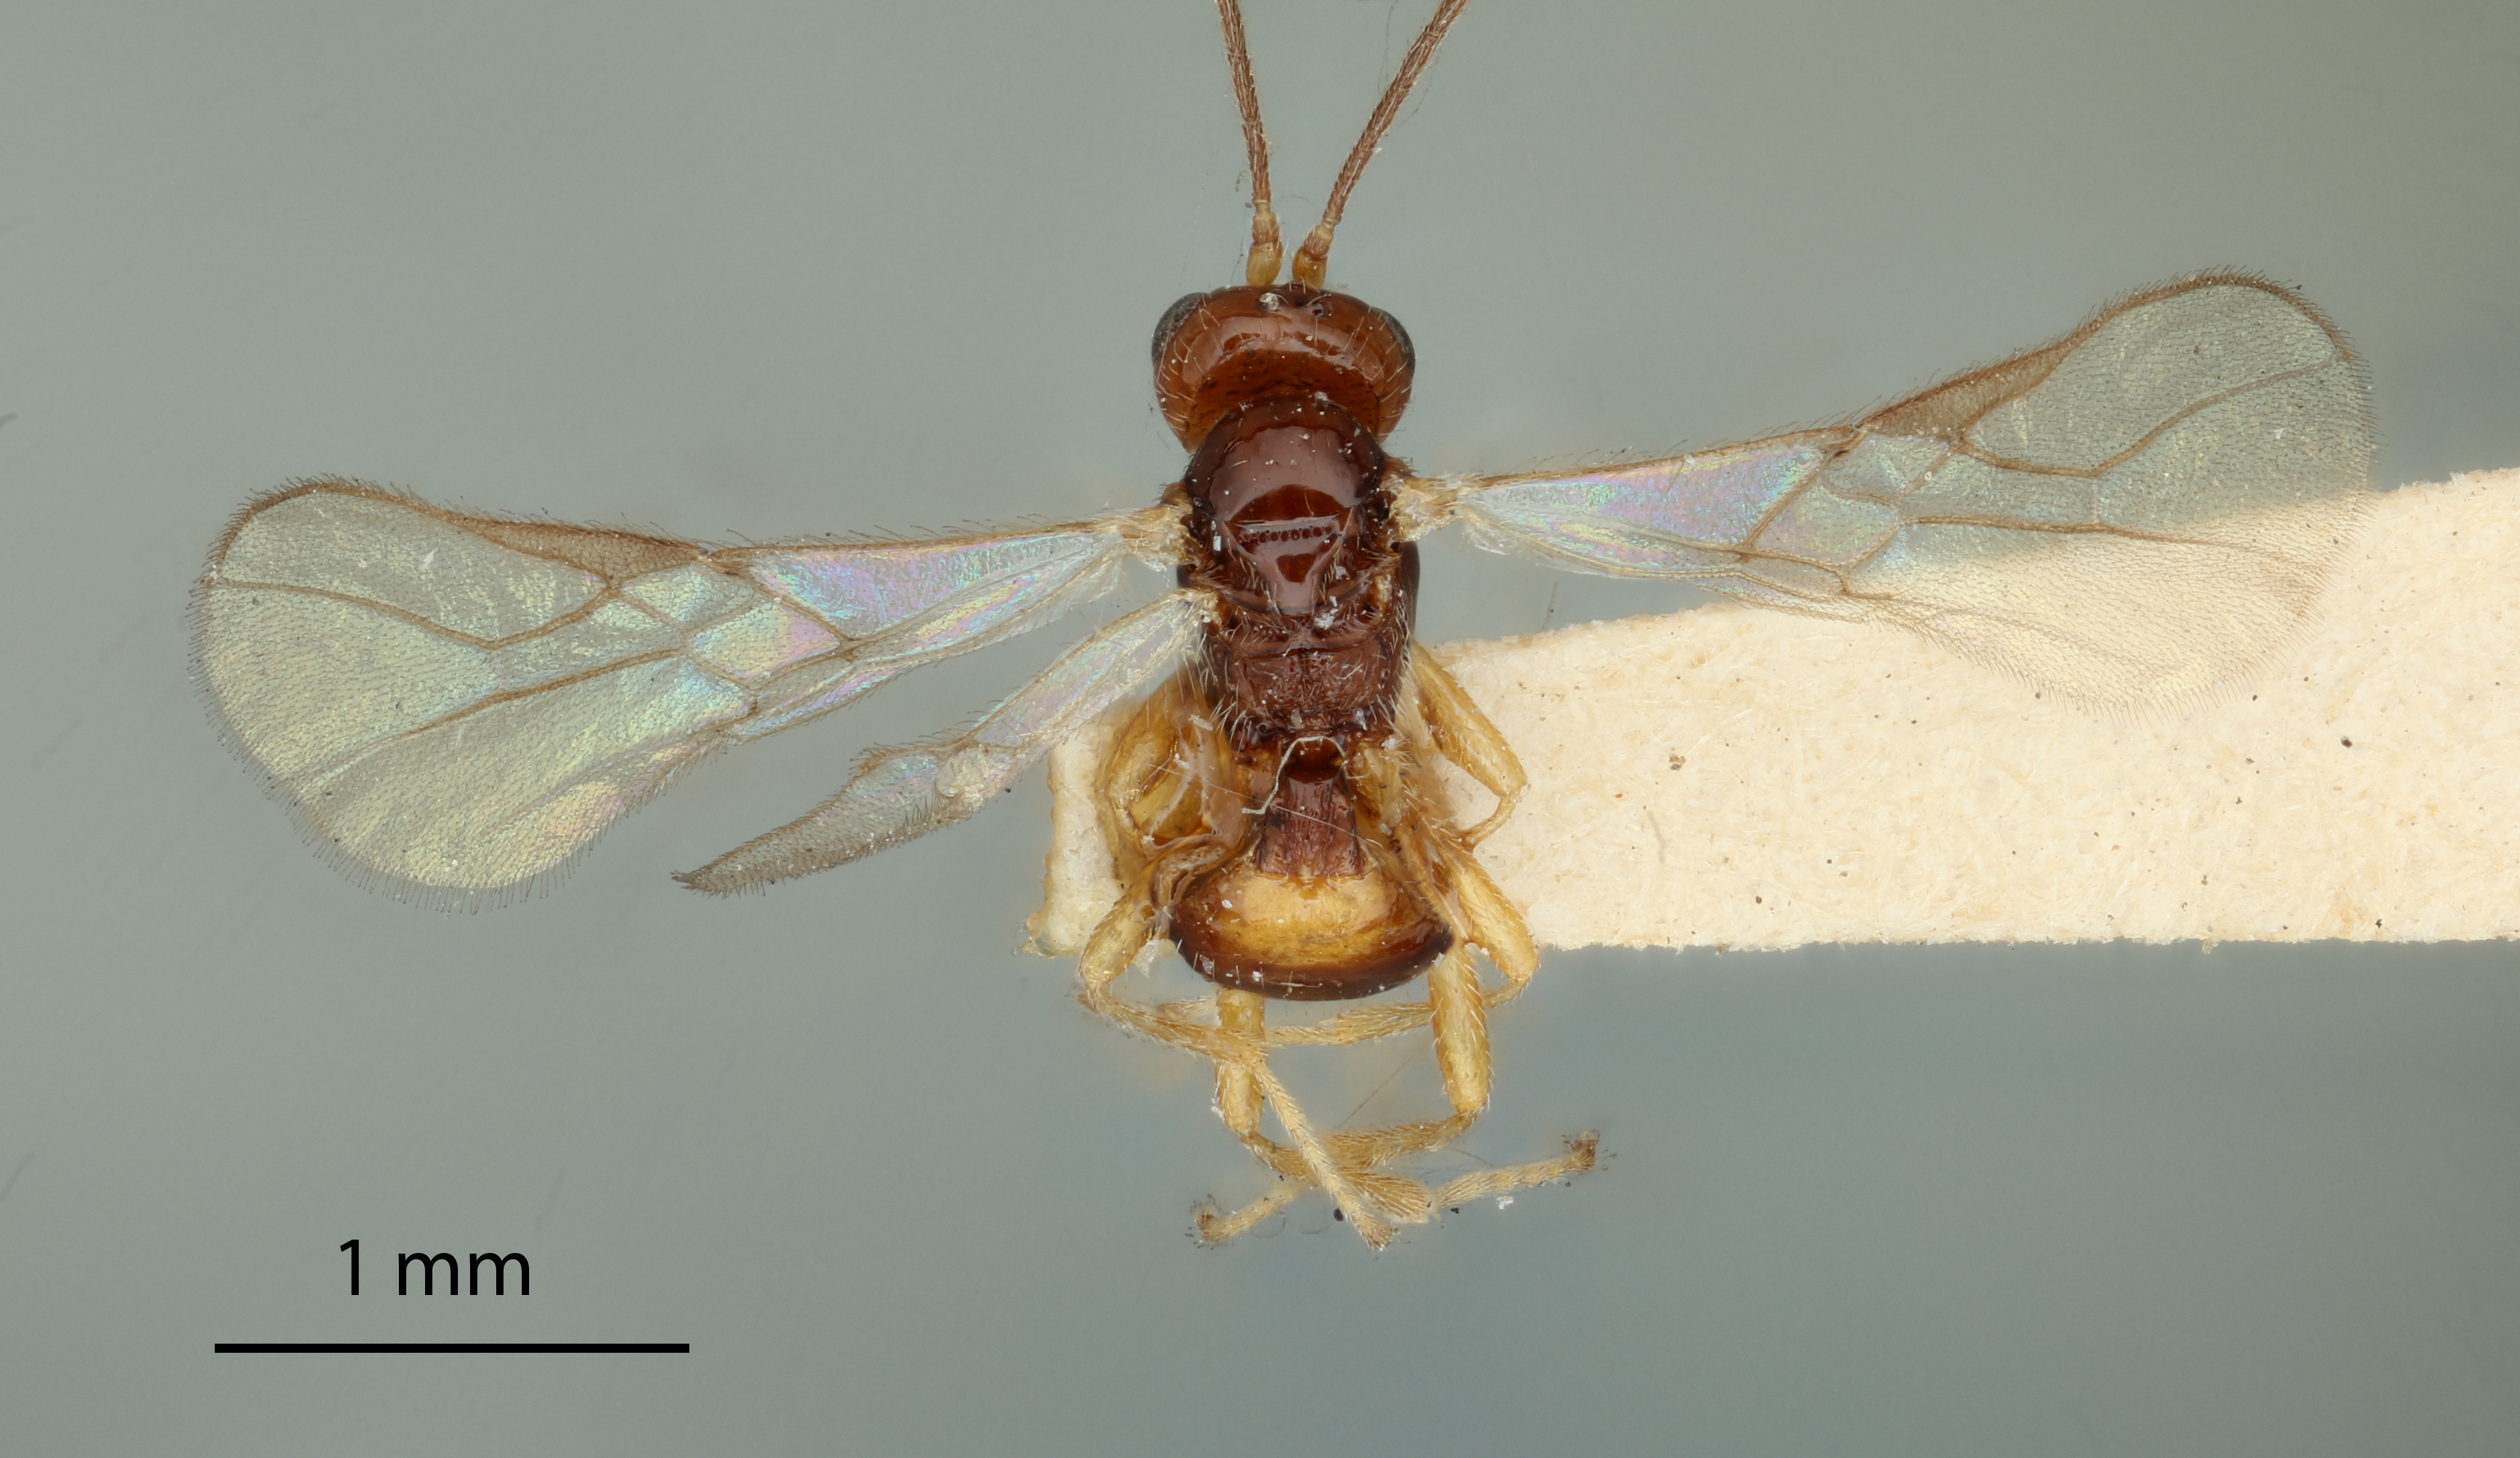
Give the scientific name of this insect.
Rhyssalus oscinidis
